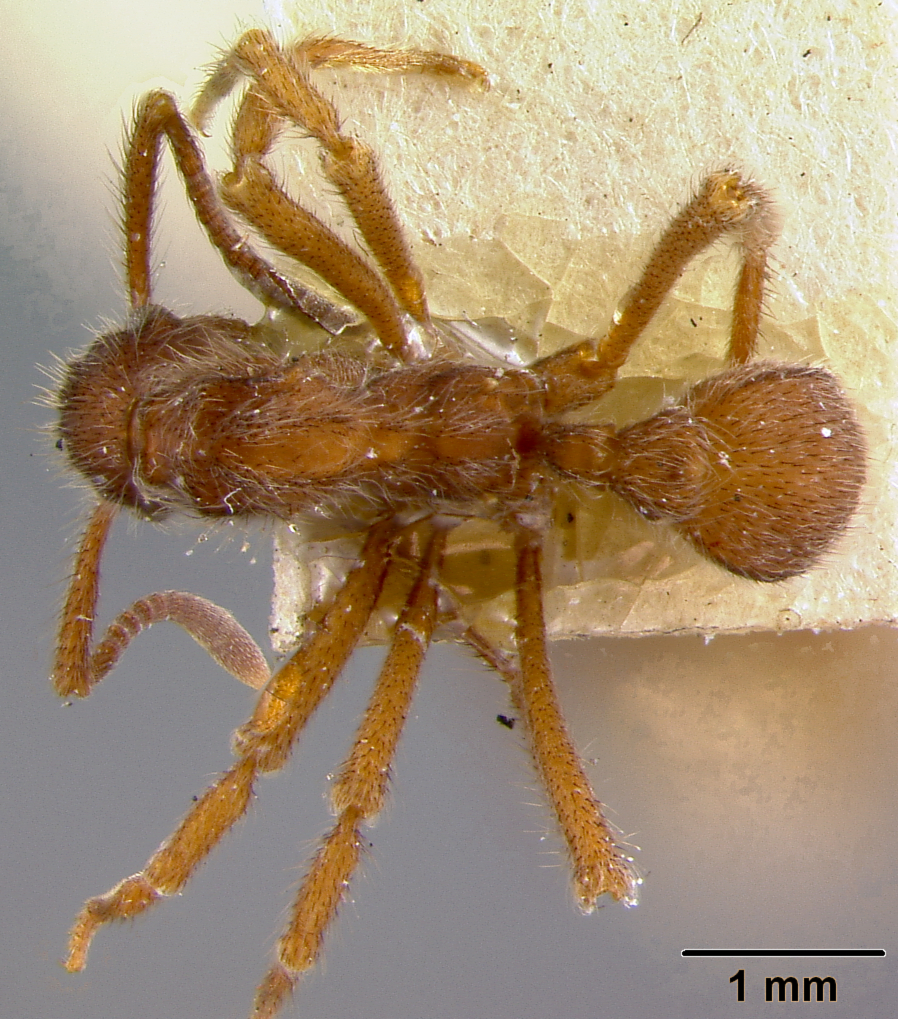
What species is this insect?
Apterostigma auriculatum
